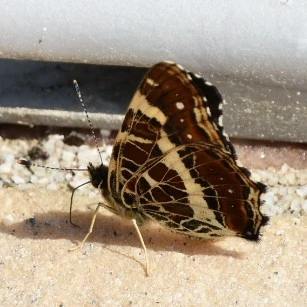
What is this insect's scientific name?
Araschnia levana
